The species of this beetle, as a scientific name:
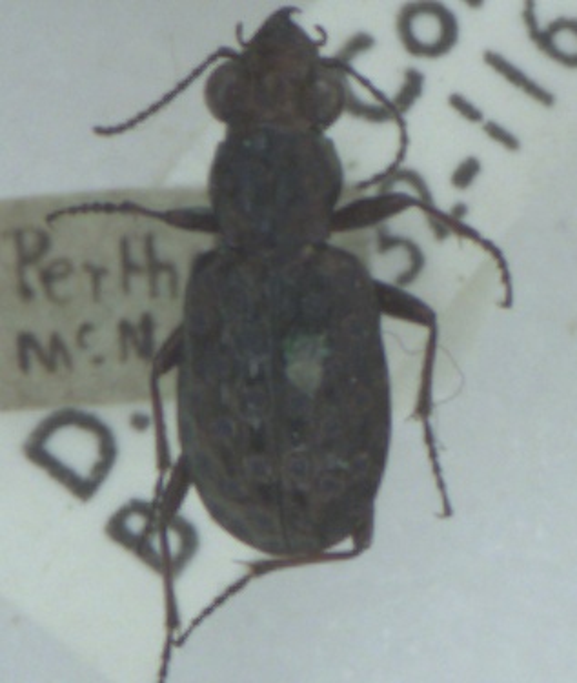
Elaphrus cupreus
